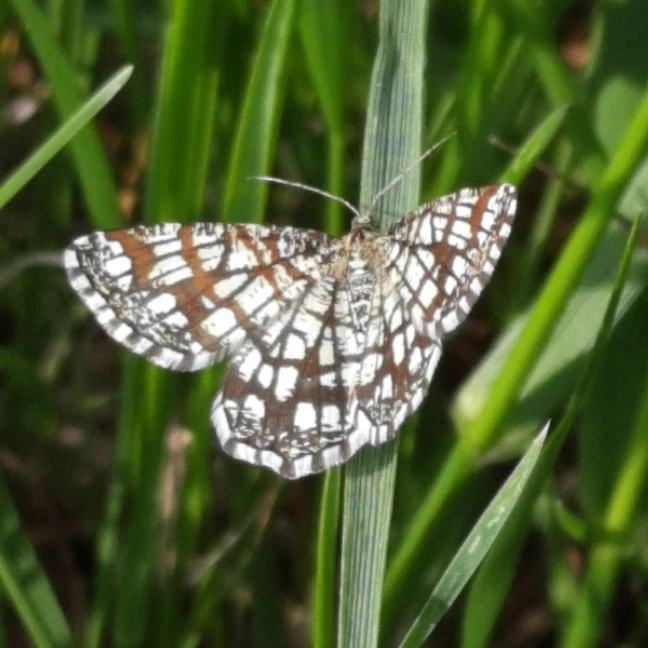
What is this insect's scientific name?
Chiasmia clathrata
